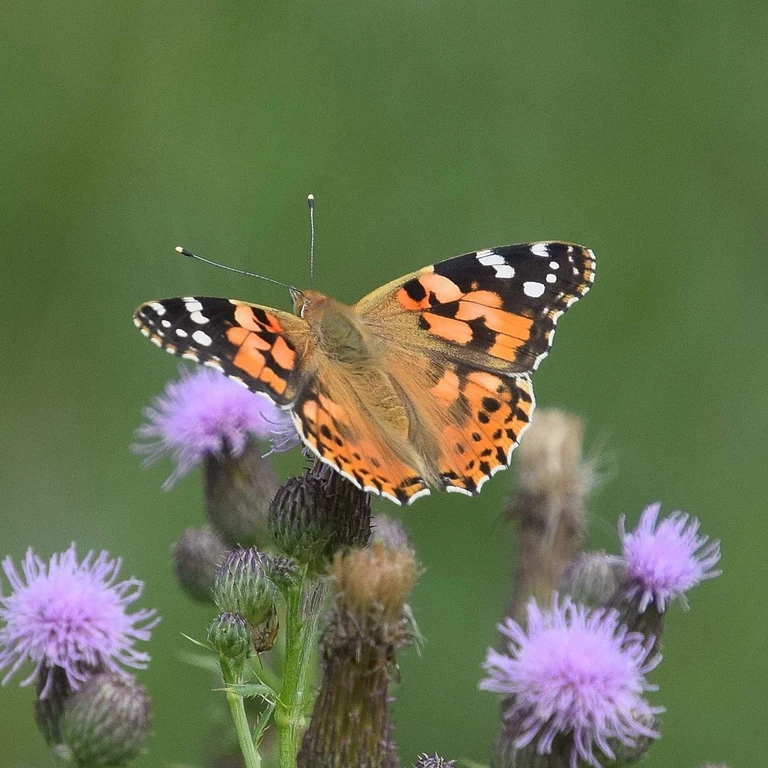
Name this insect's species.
Vanessa cardui
